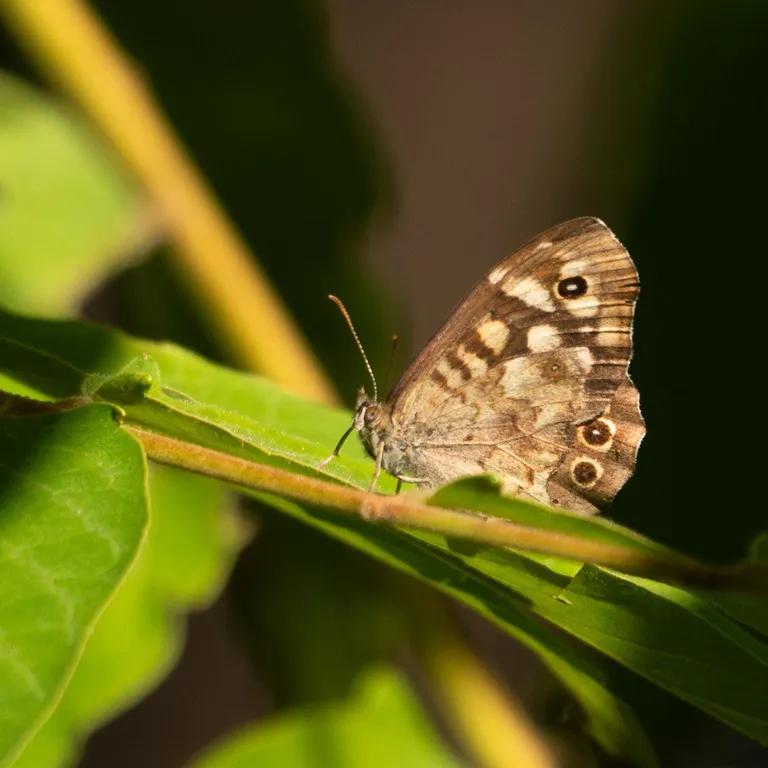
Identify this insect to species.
Pararge aegeria
